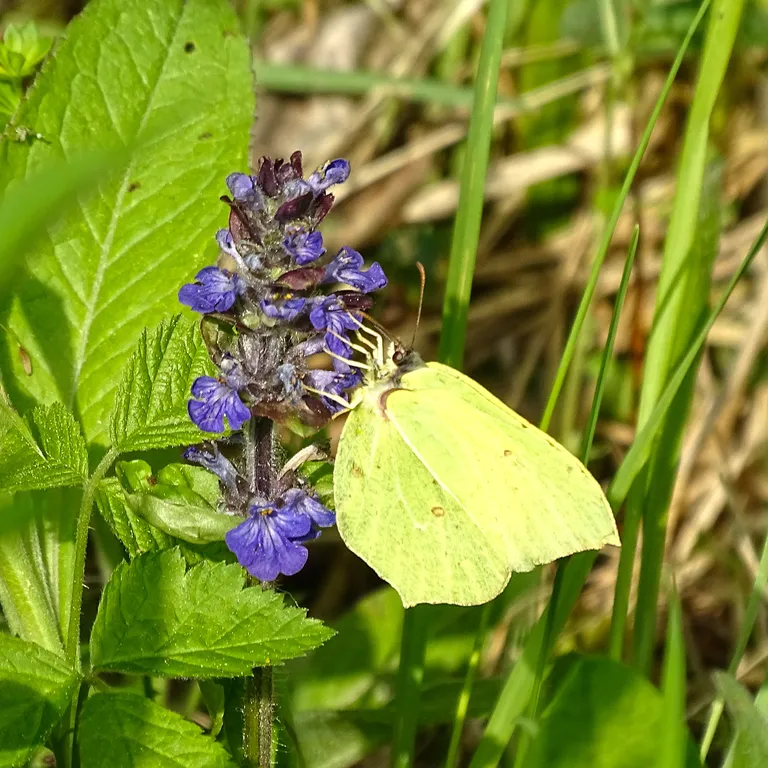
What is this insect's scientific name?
Gonepteryx rhamni
